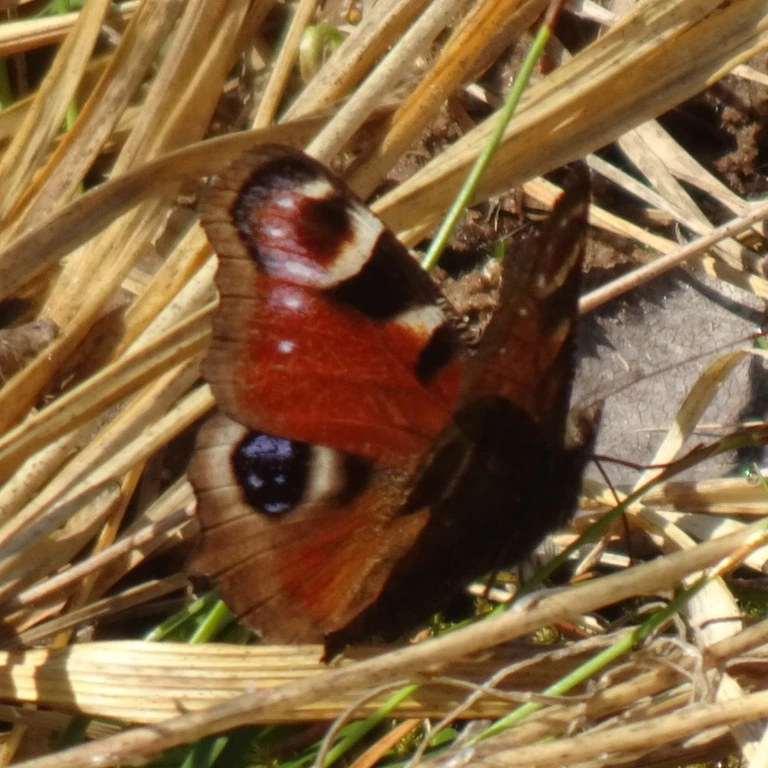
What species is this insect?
Aglais io
